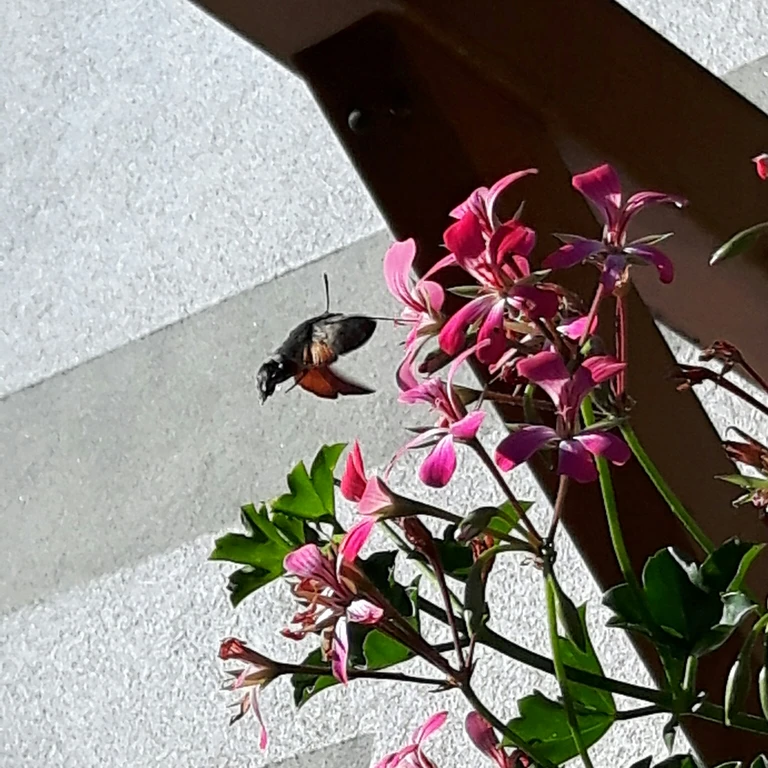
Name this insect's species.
Macroglossum stellatarum
